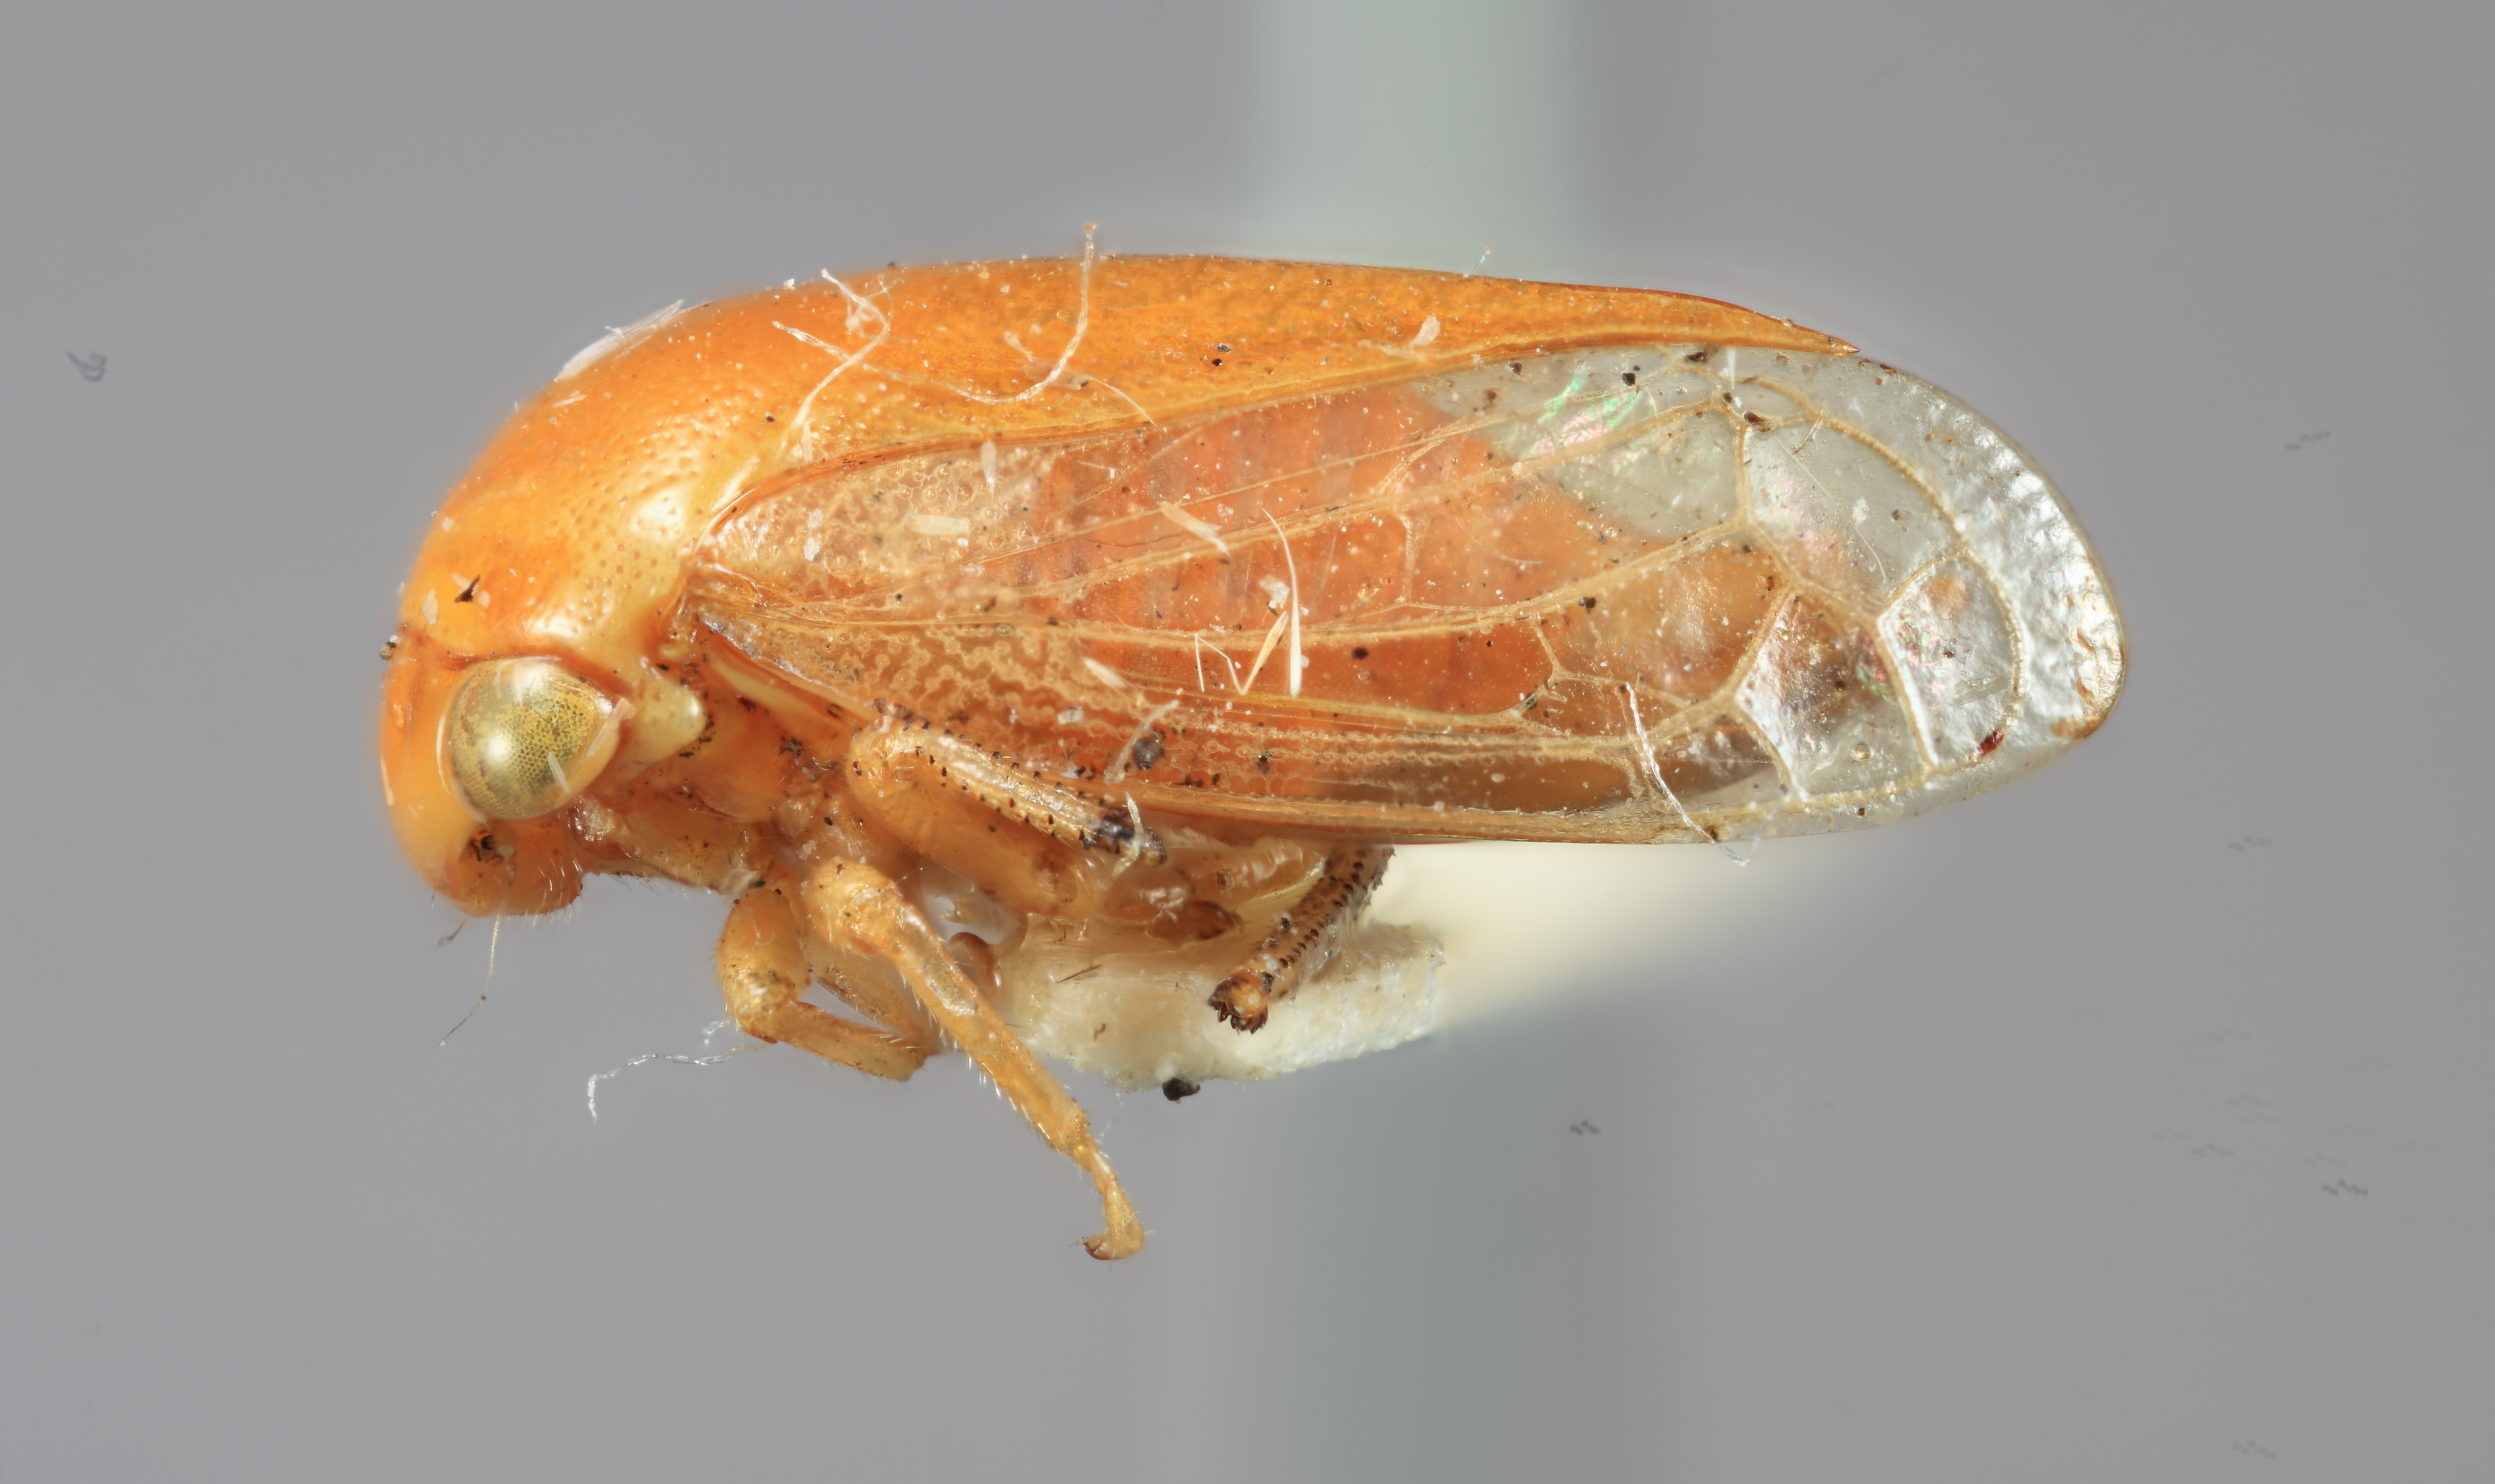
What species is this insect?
Acutalis inornata
